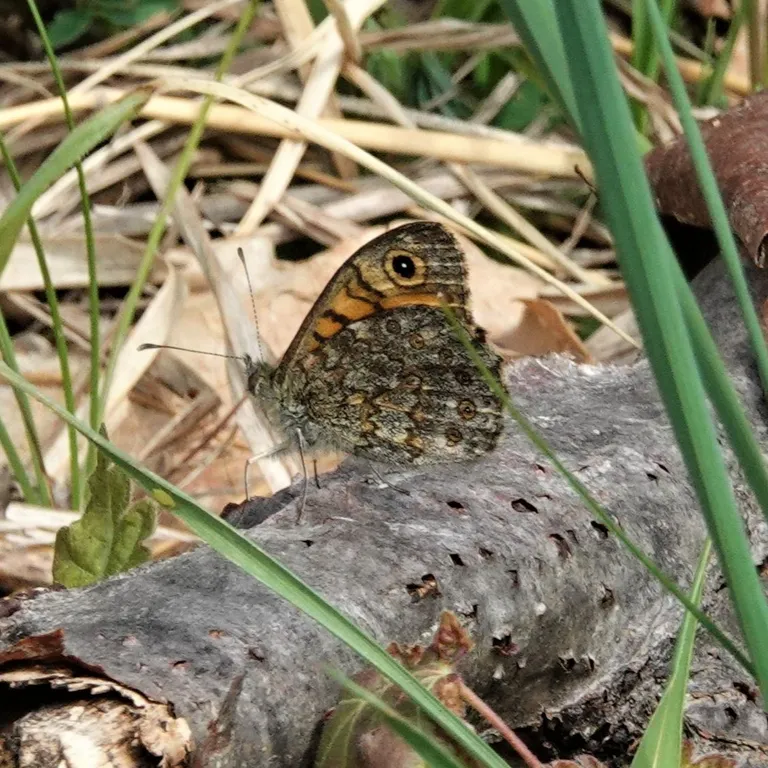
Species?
Lasiommata megera (also Pararge megera)
